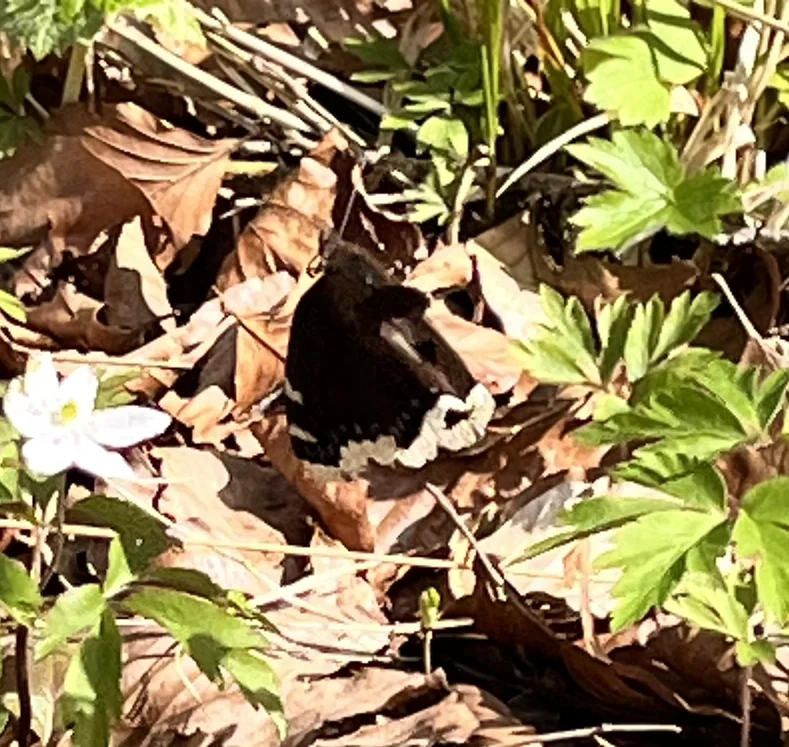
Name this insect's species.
Nymphalis antiopa
